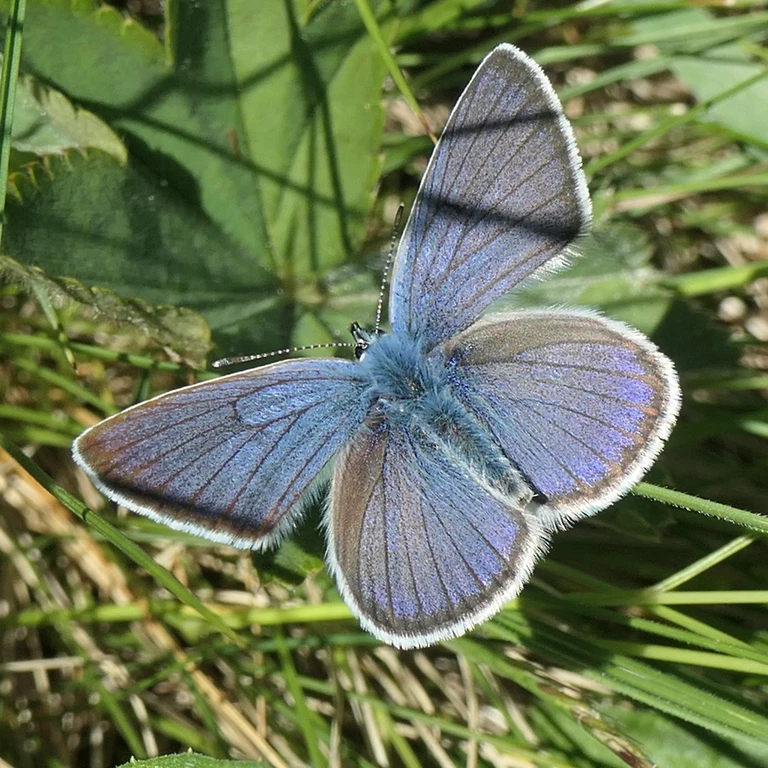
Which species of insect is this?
Cyaniris semiargus
